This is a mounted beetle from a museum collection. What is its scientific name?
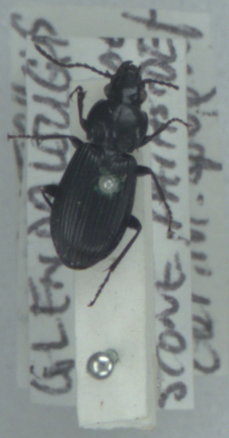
Pterostichus nigrita
